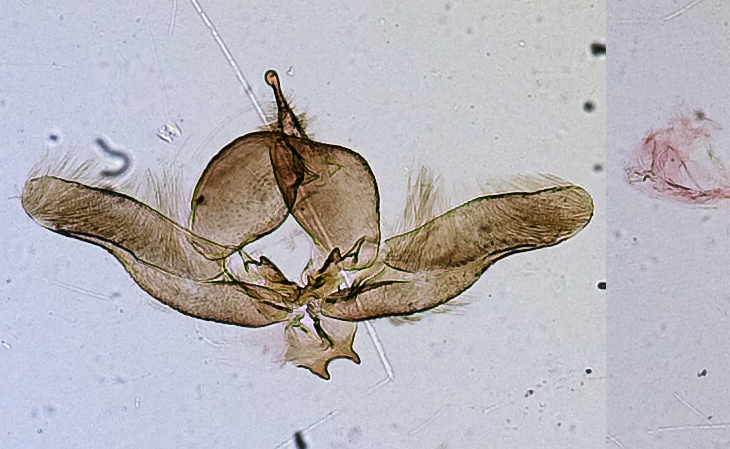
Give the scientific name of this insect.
Platyptilia williamsii
